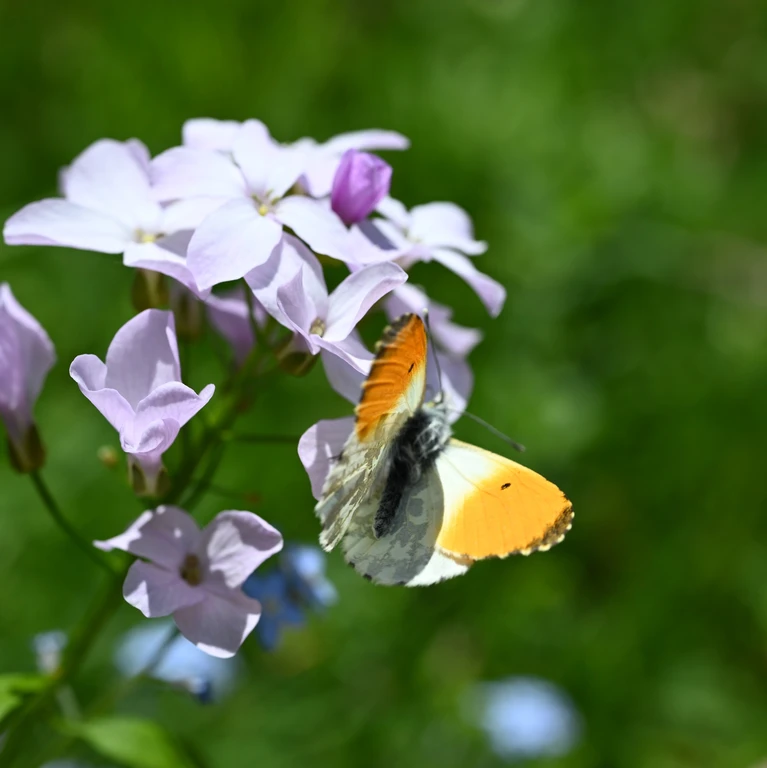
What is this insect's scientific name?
Anthocharis cardamines
